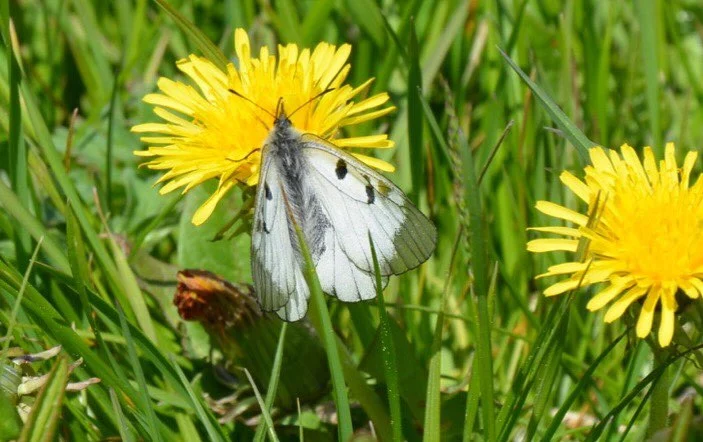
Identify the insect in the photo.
Parnassius mnemosyne
